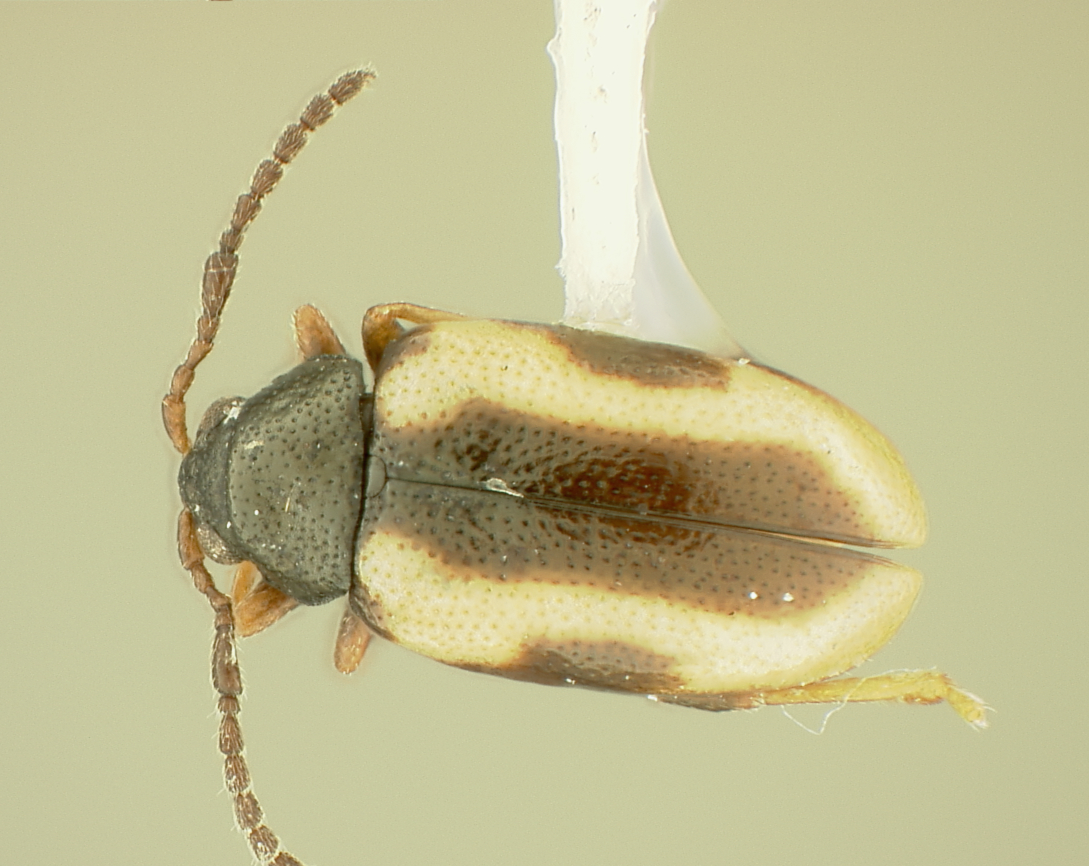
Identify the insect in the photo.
Phyllotreta liebecki
